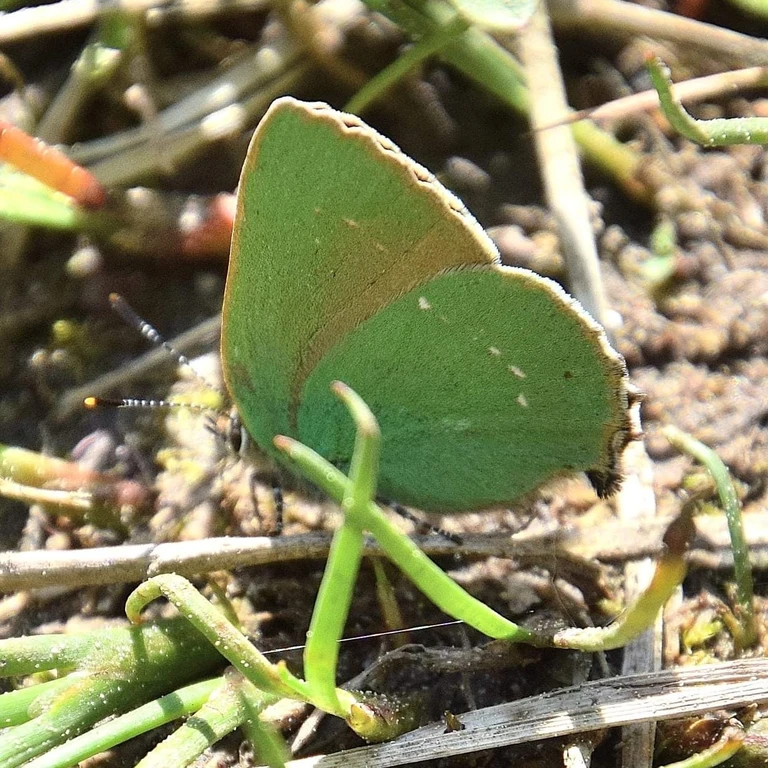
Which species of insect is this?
Callophrys rubi
